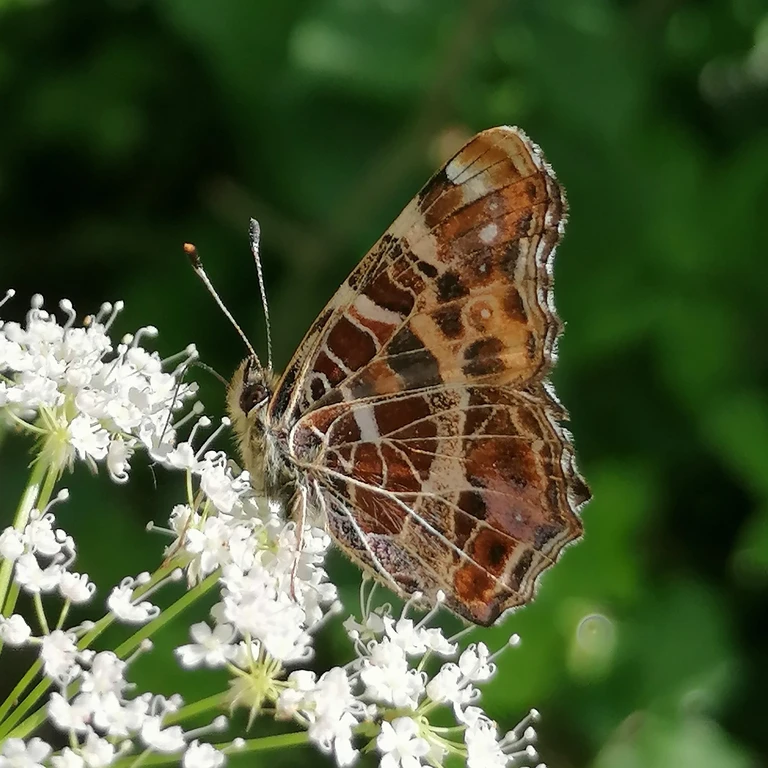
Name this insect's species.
Araschnia levana
